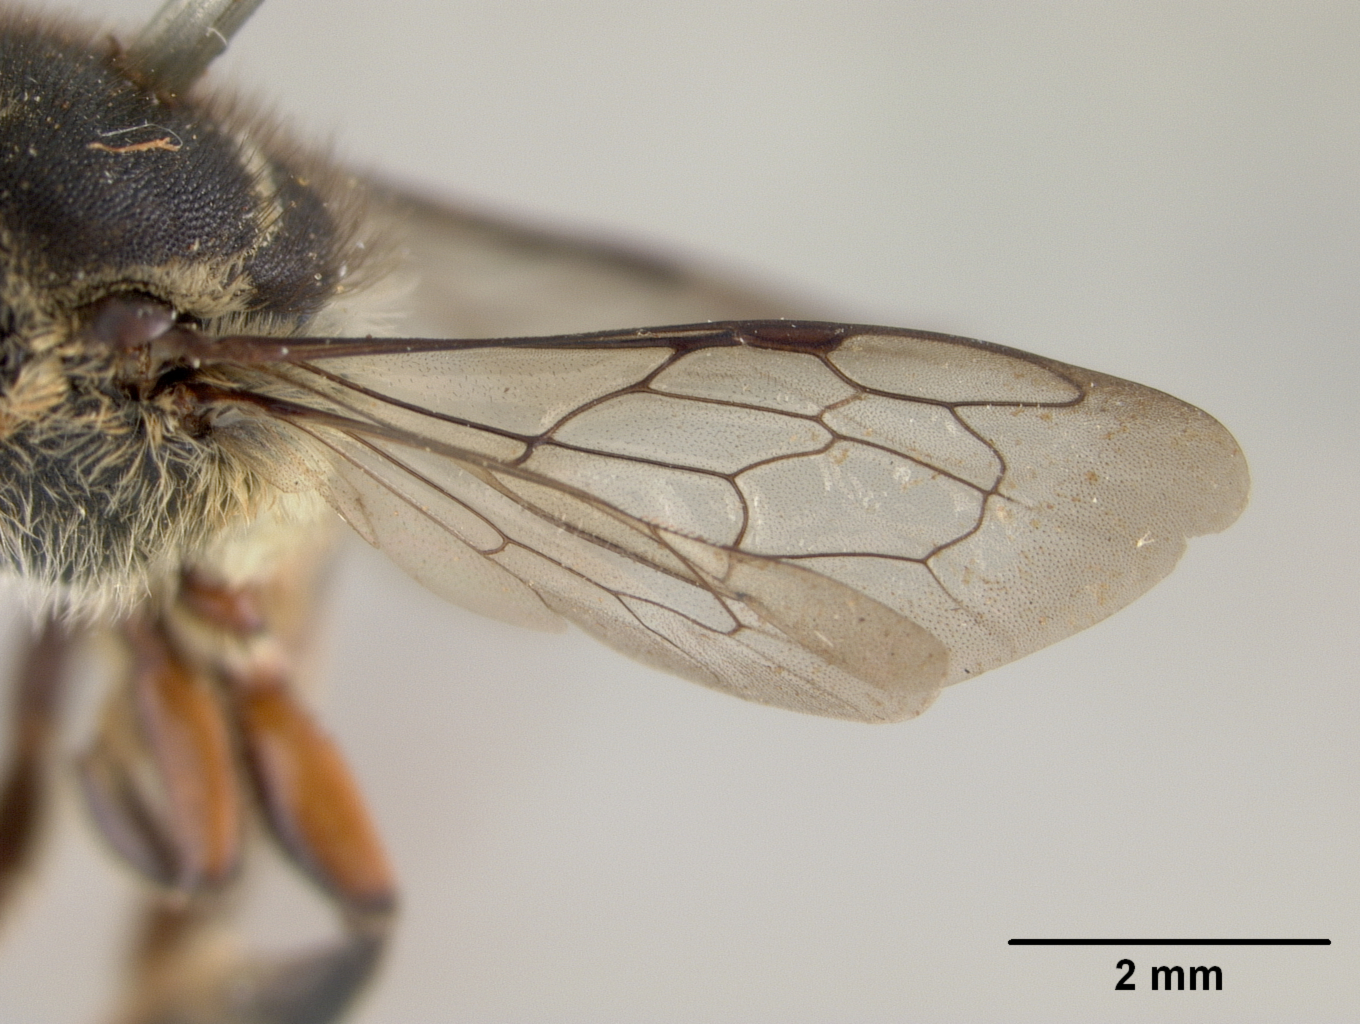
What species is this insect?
Megachile ocellifera
